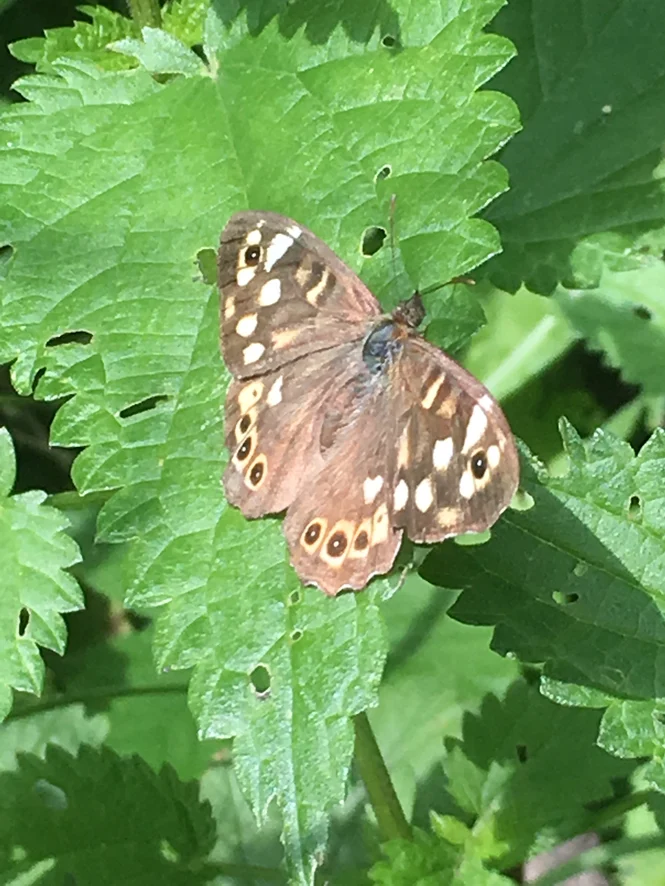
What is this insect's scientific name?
Pararge aegeria
